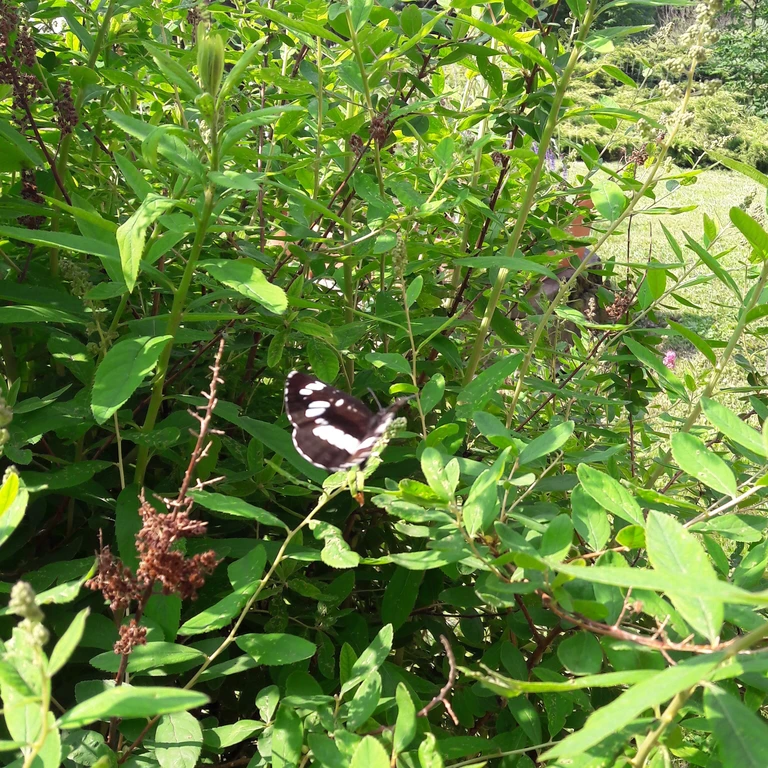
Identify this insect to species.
Neptis rivularis
